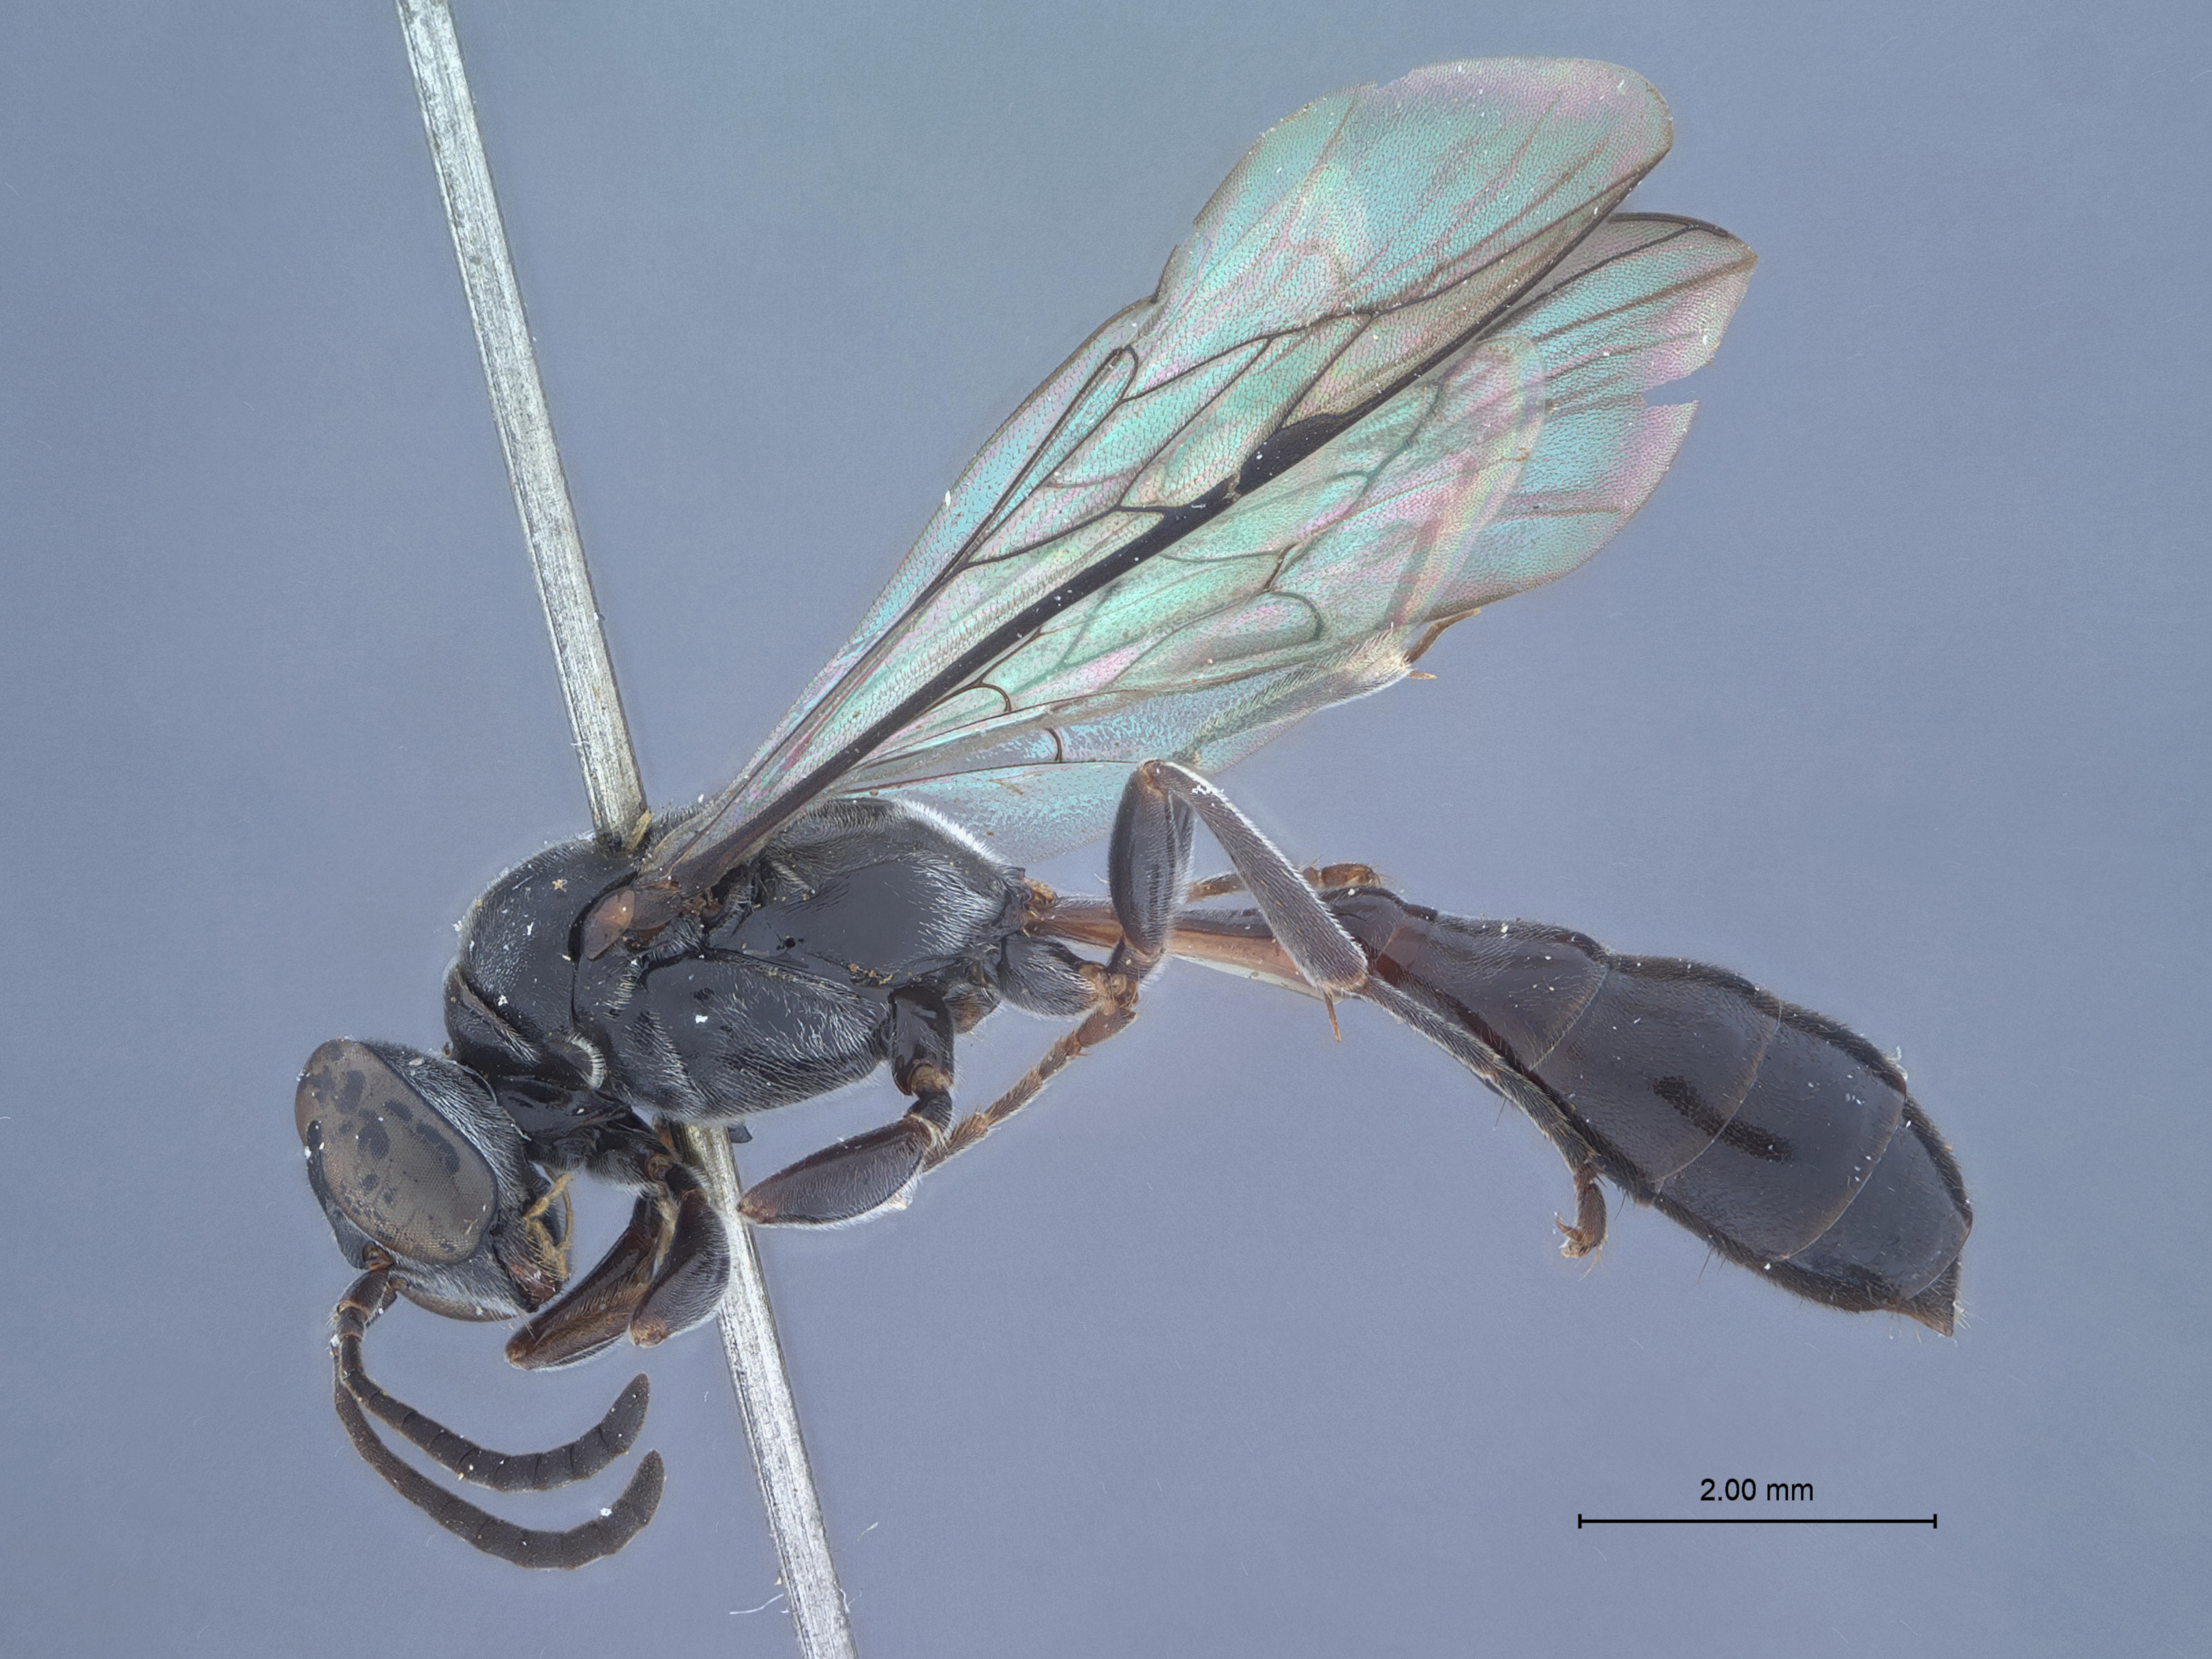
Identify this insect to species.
Trypoxylon fletcheri
